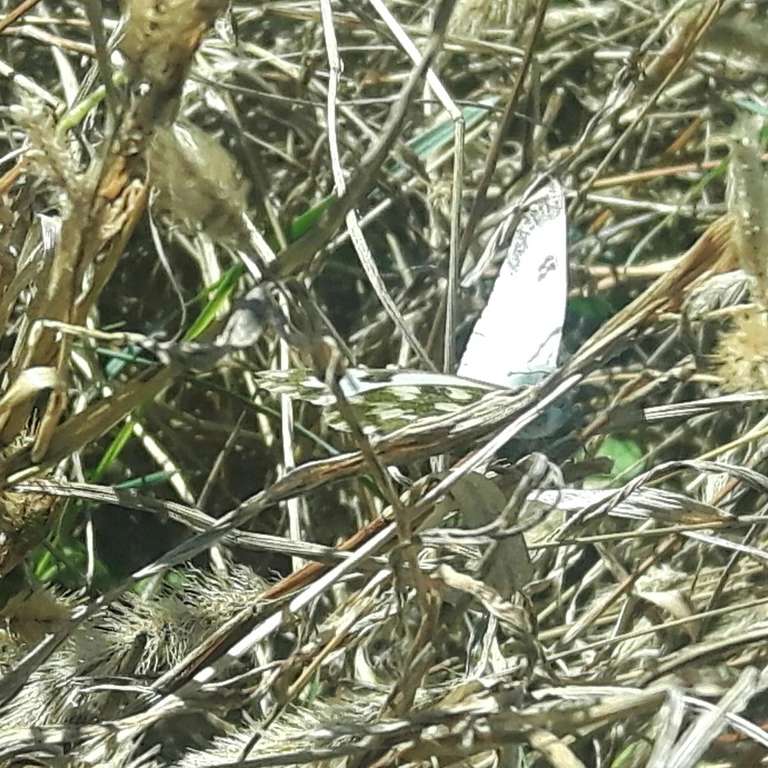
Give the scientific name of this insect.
Pontia edusa
